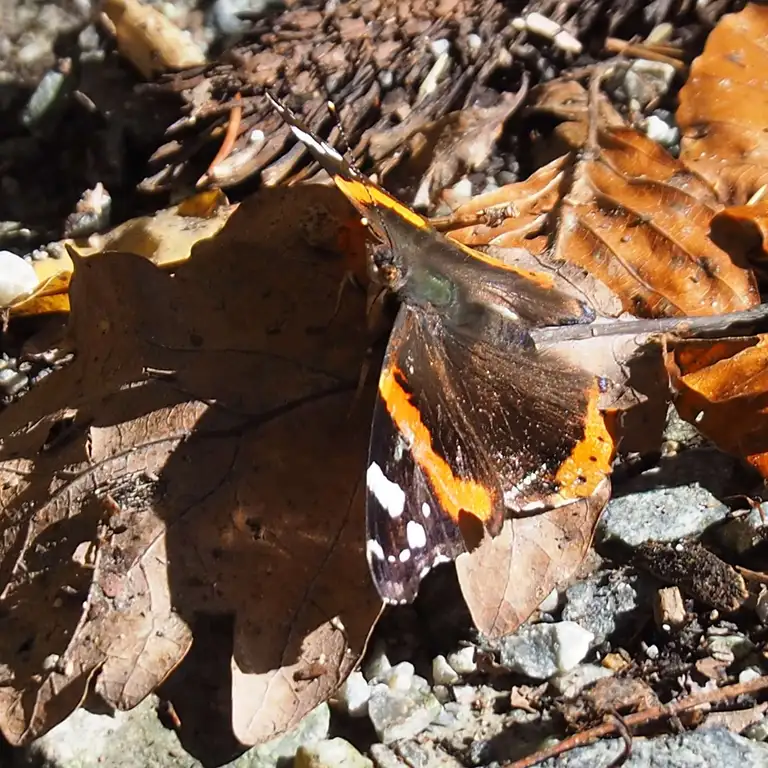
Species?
Vanessa atalanta
